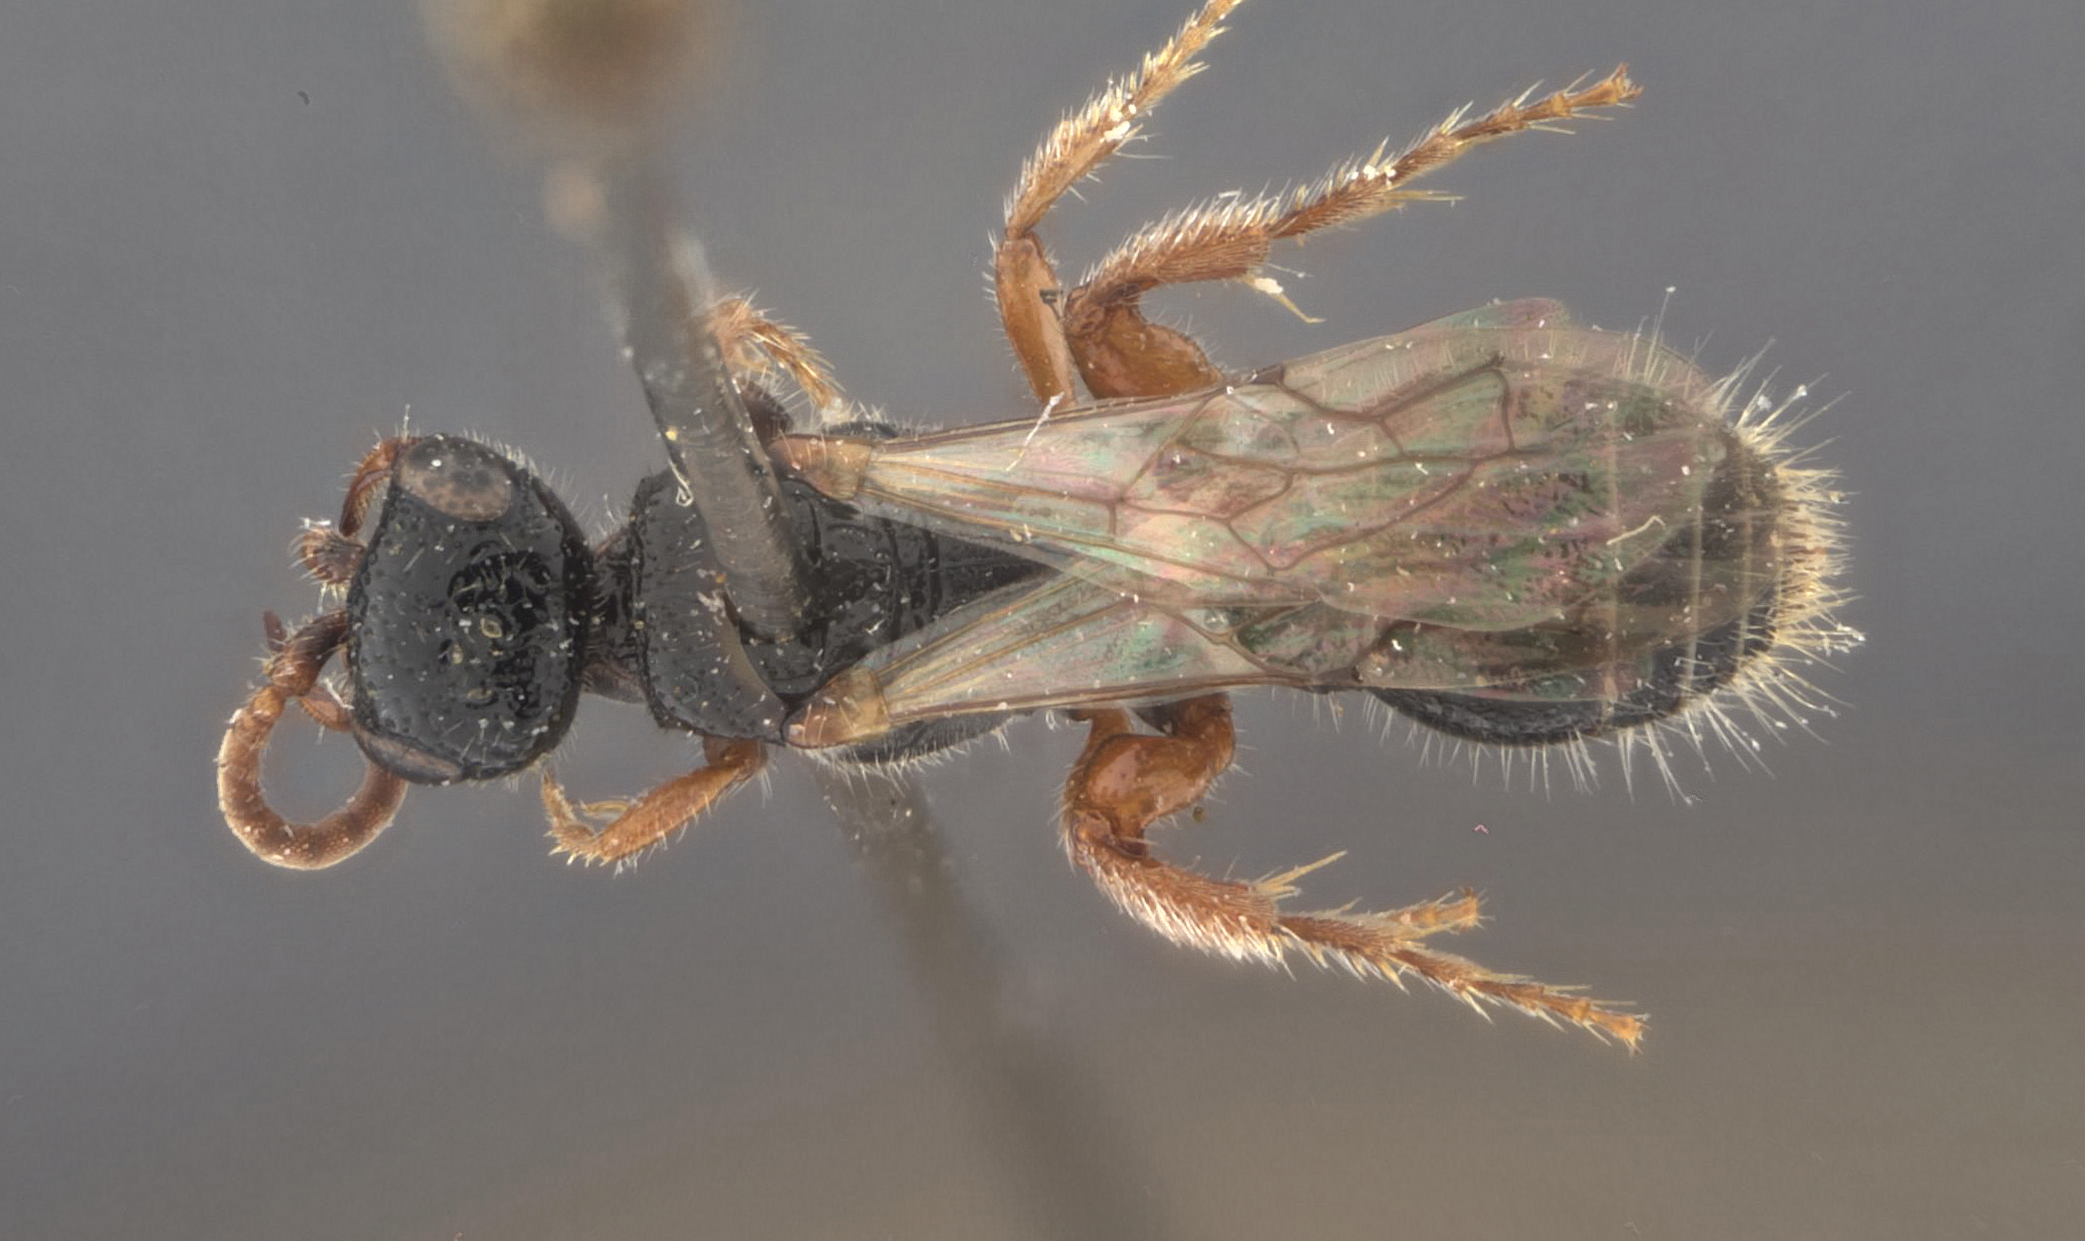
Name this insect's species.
Tiphia sakagamii
